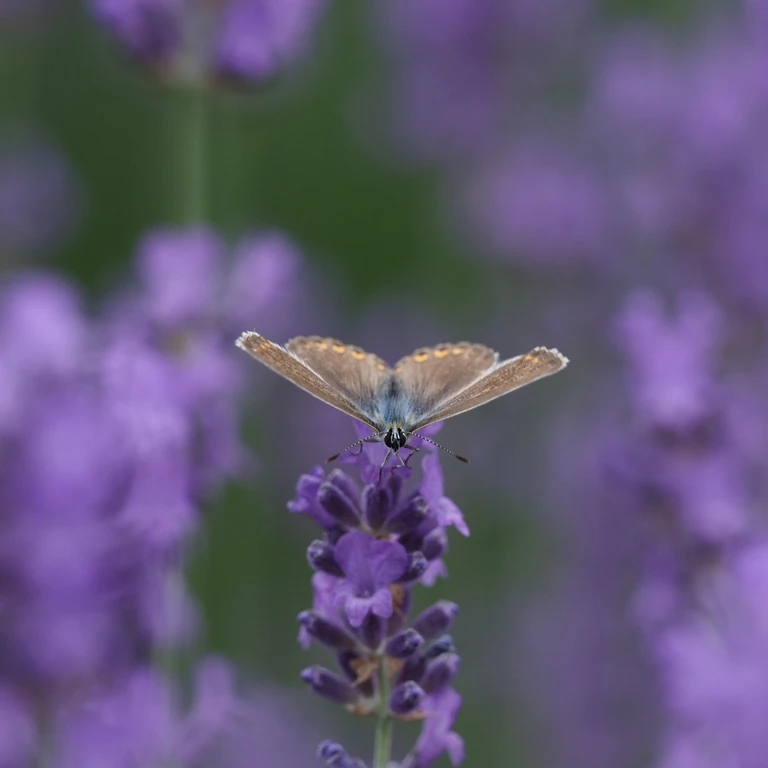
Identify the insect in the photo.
Polyommatus icarus
